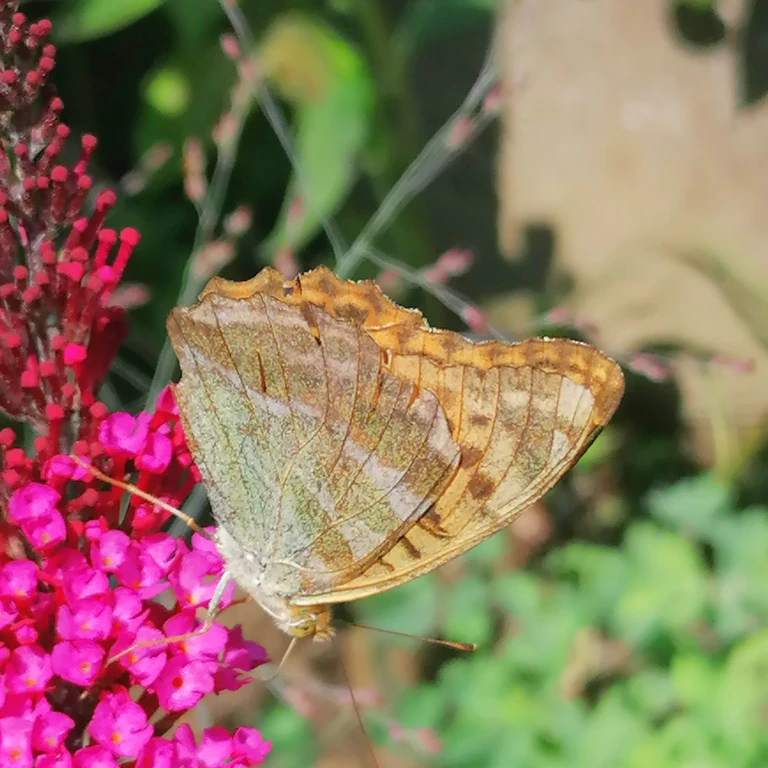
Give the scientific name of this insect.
Argynnis paphia
